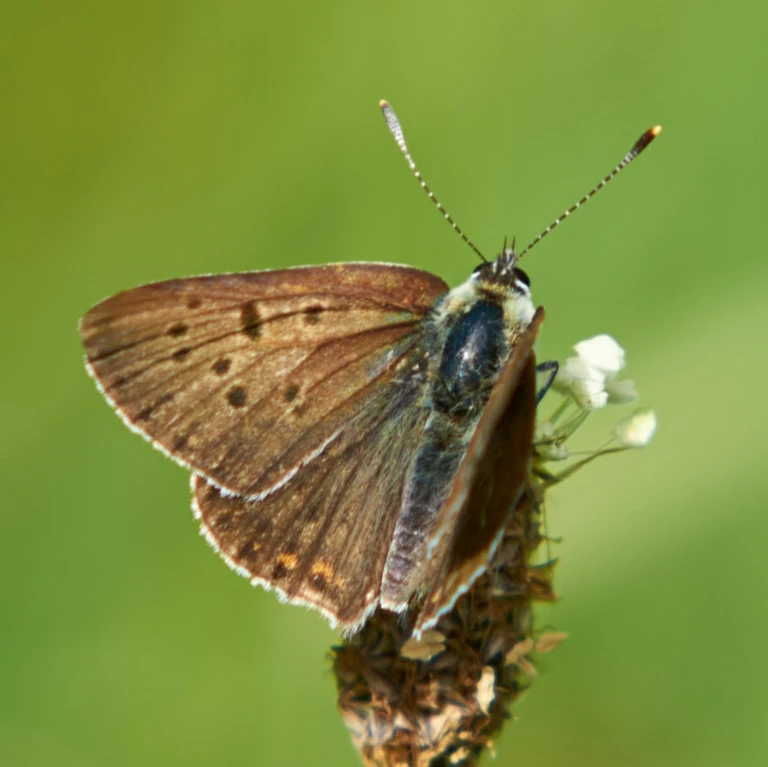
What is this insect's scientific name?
Lycaena tityrus (also Loweia tityrus)
